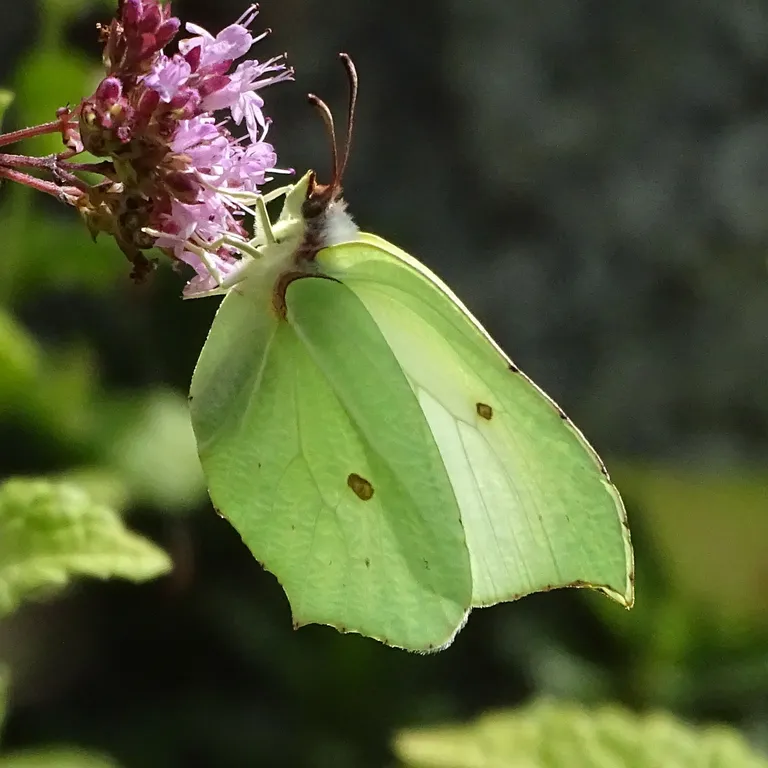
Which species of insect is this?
Gonepteryx rhamni
